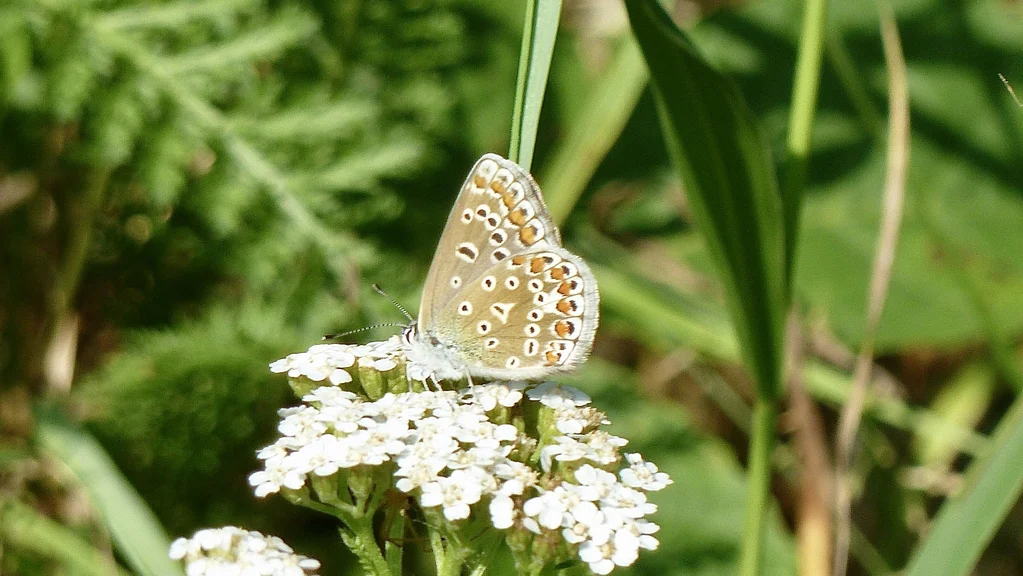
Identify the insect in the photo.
Polyommatus icarus
